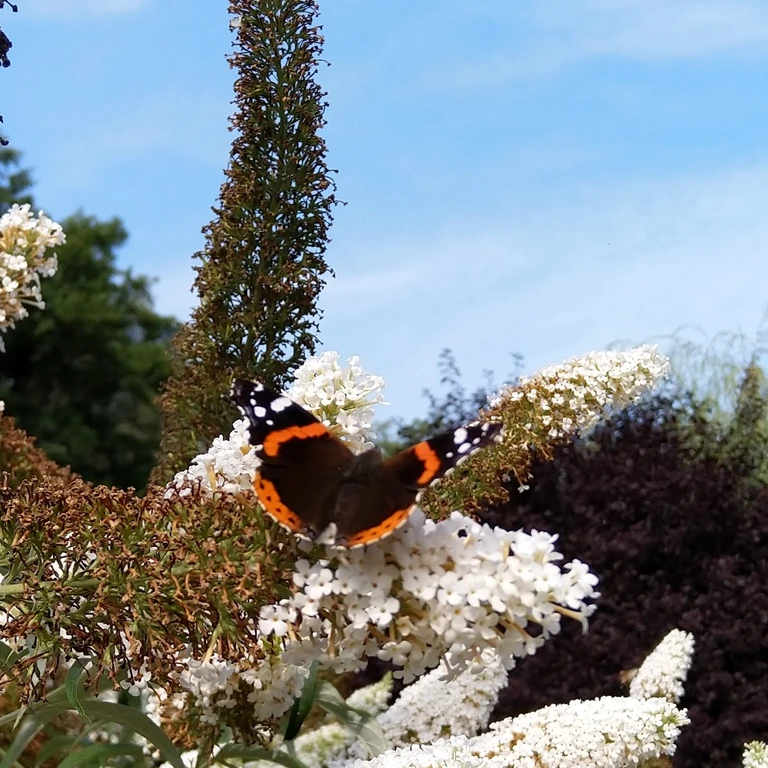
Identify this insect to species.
Vanessa atalanta
